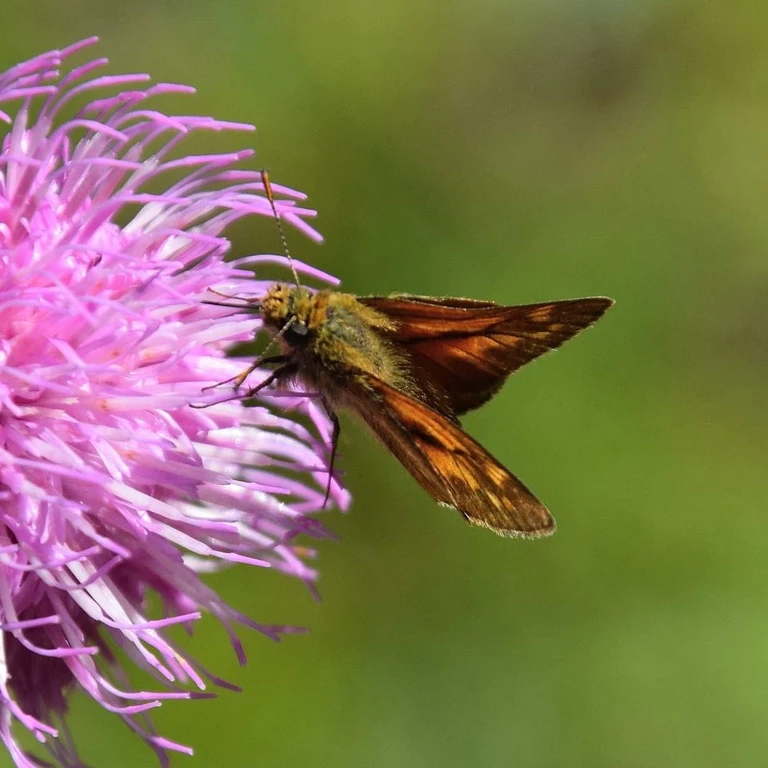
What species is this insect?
Ochlodes sylvanus (also Ochlodes venata)
